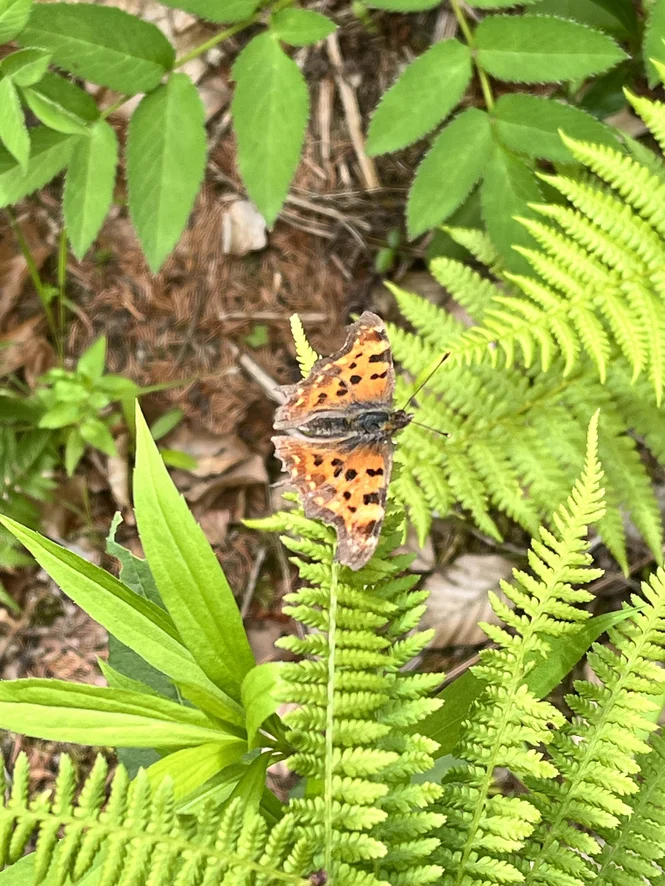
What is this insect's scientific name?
Polygonia c-album
